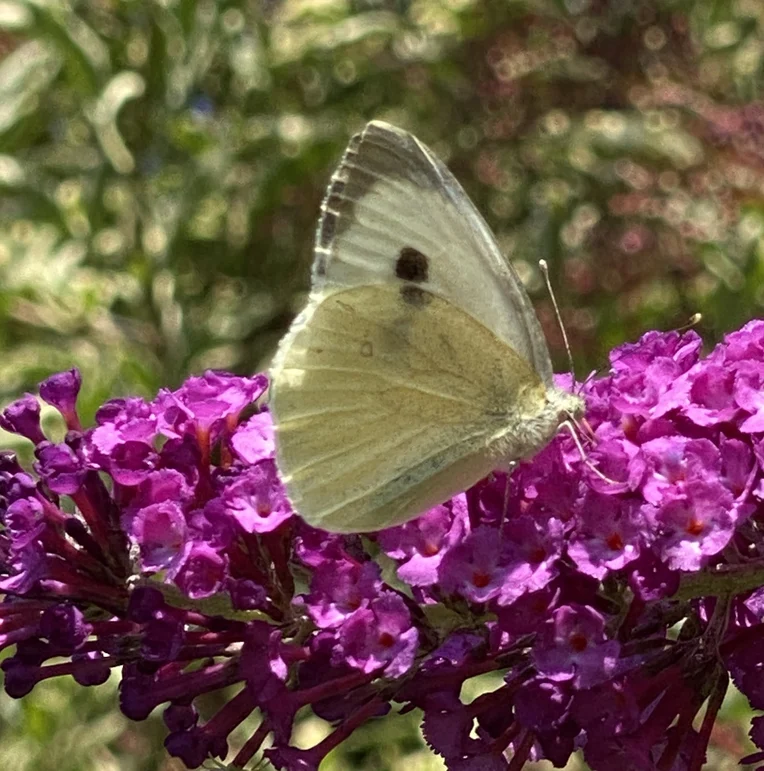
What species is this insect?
Pieris brassicae
